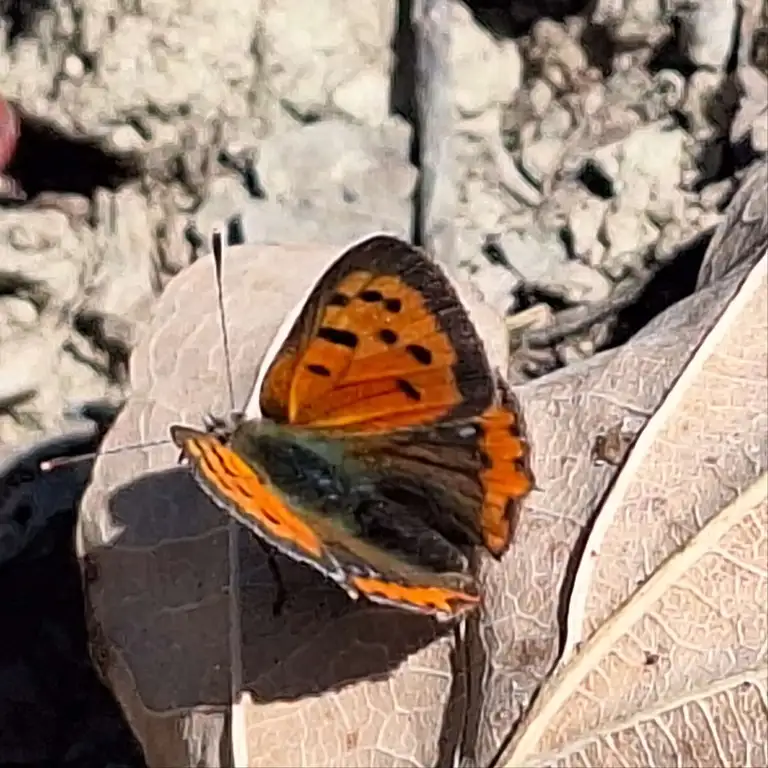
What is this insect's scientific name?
Lycaena phlaeas
